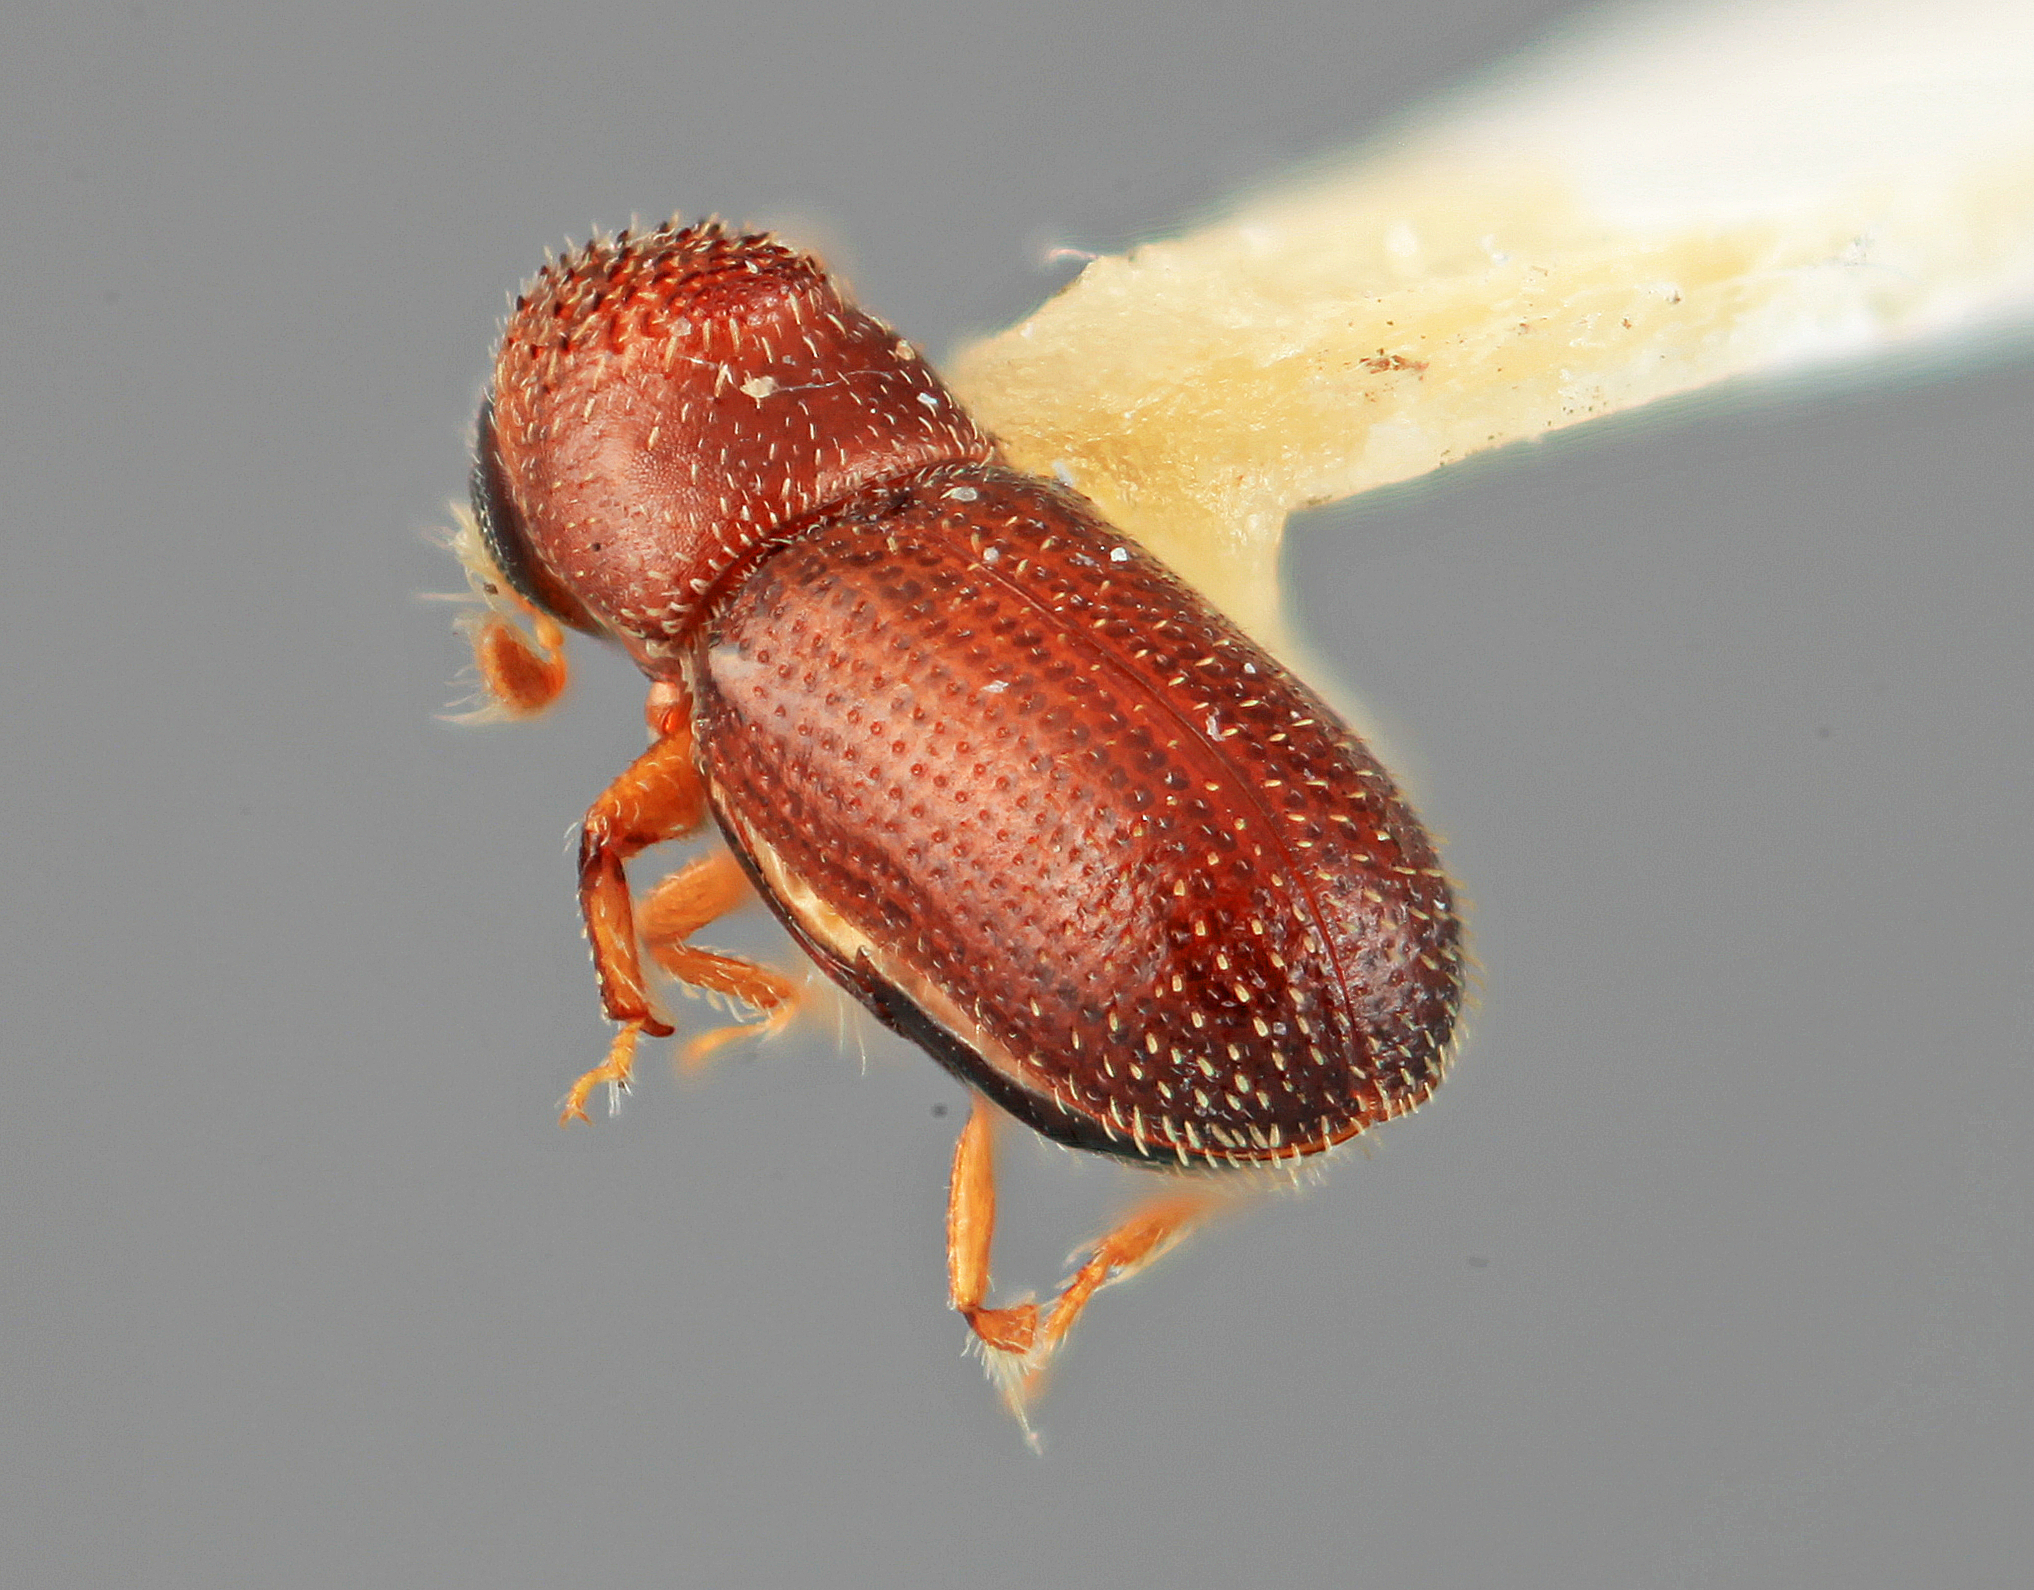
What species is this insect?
Thysanoes inornatus
